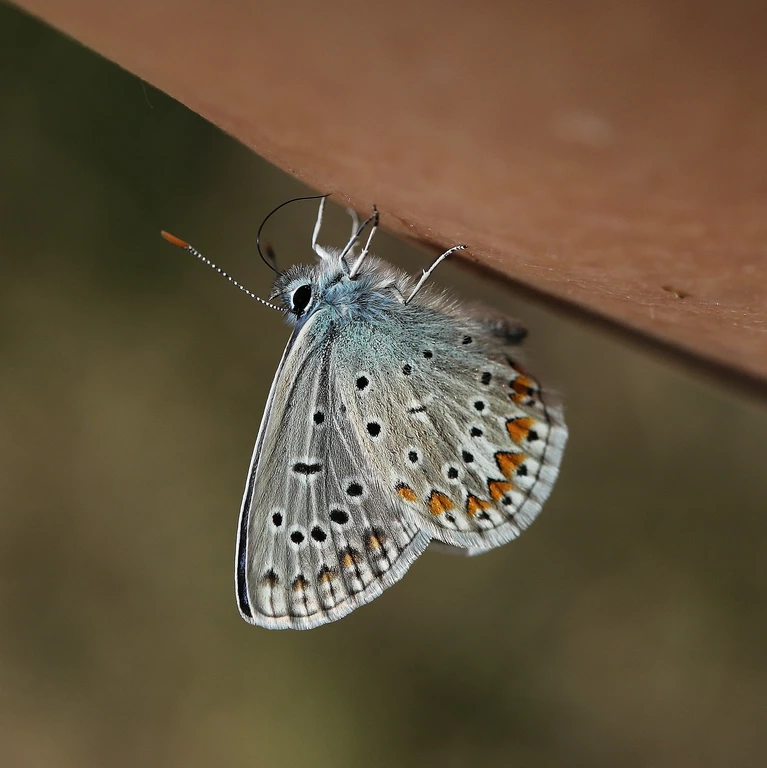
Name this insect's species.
Polyommatus icarus
